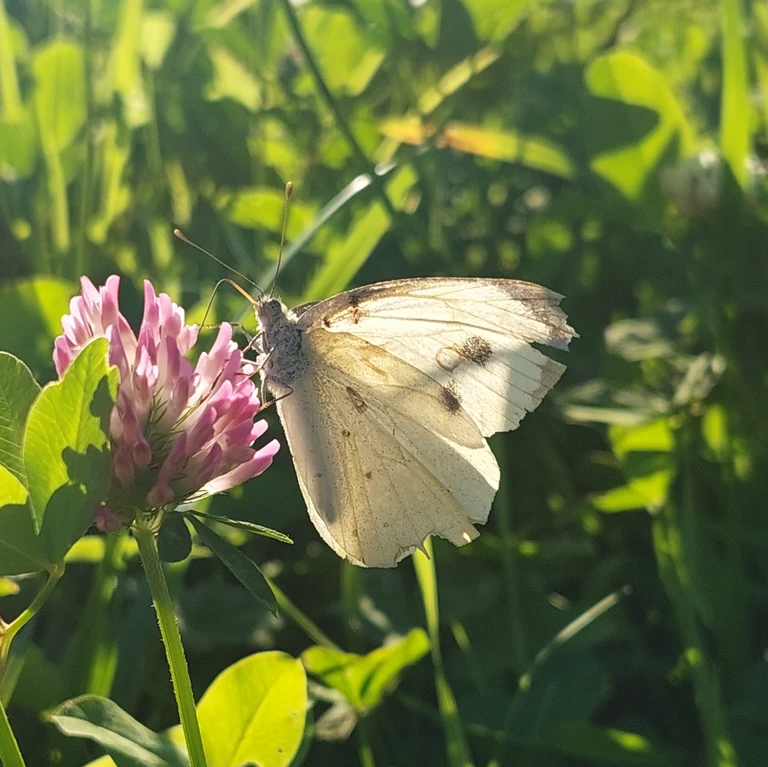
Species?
Pieris brassicae
